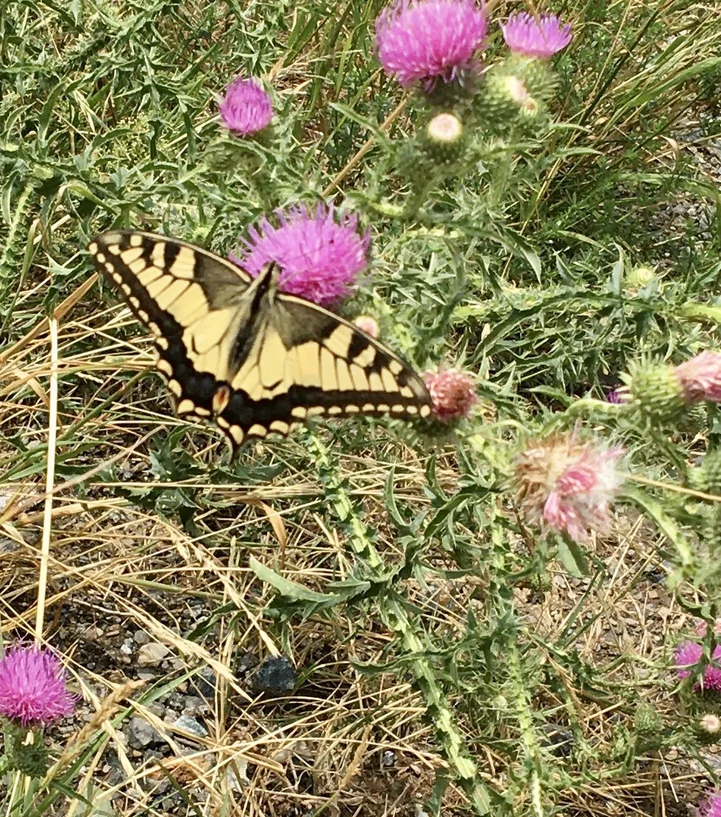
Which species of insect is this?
Papilio machaon
